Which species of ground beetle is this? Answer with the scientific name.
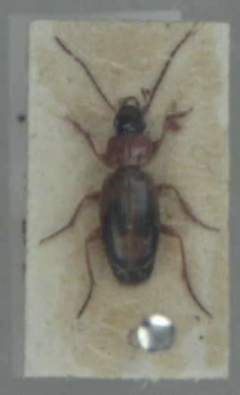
Badister bullatus
